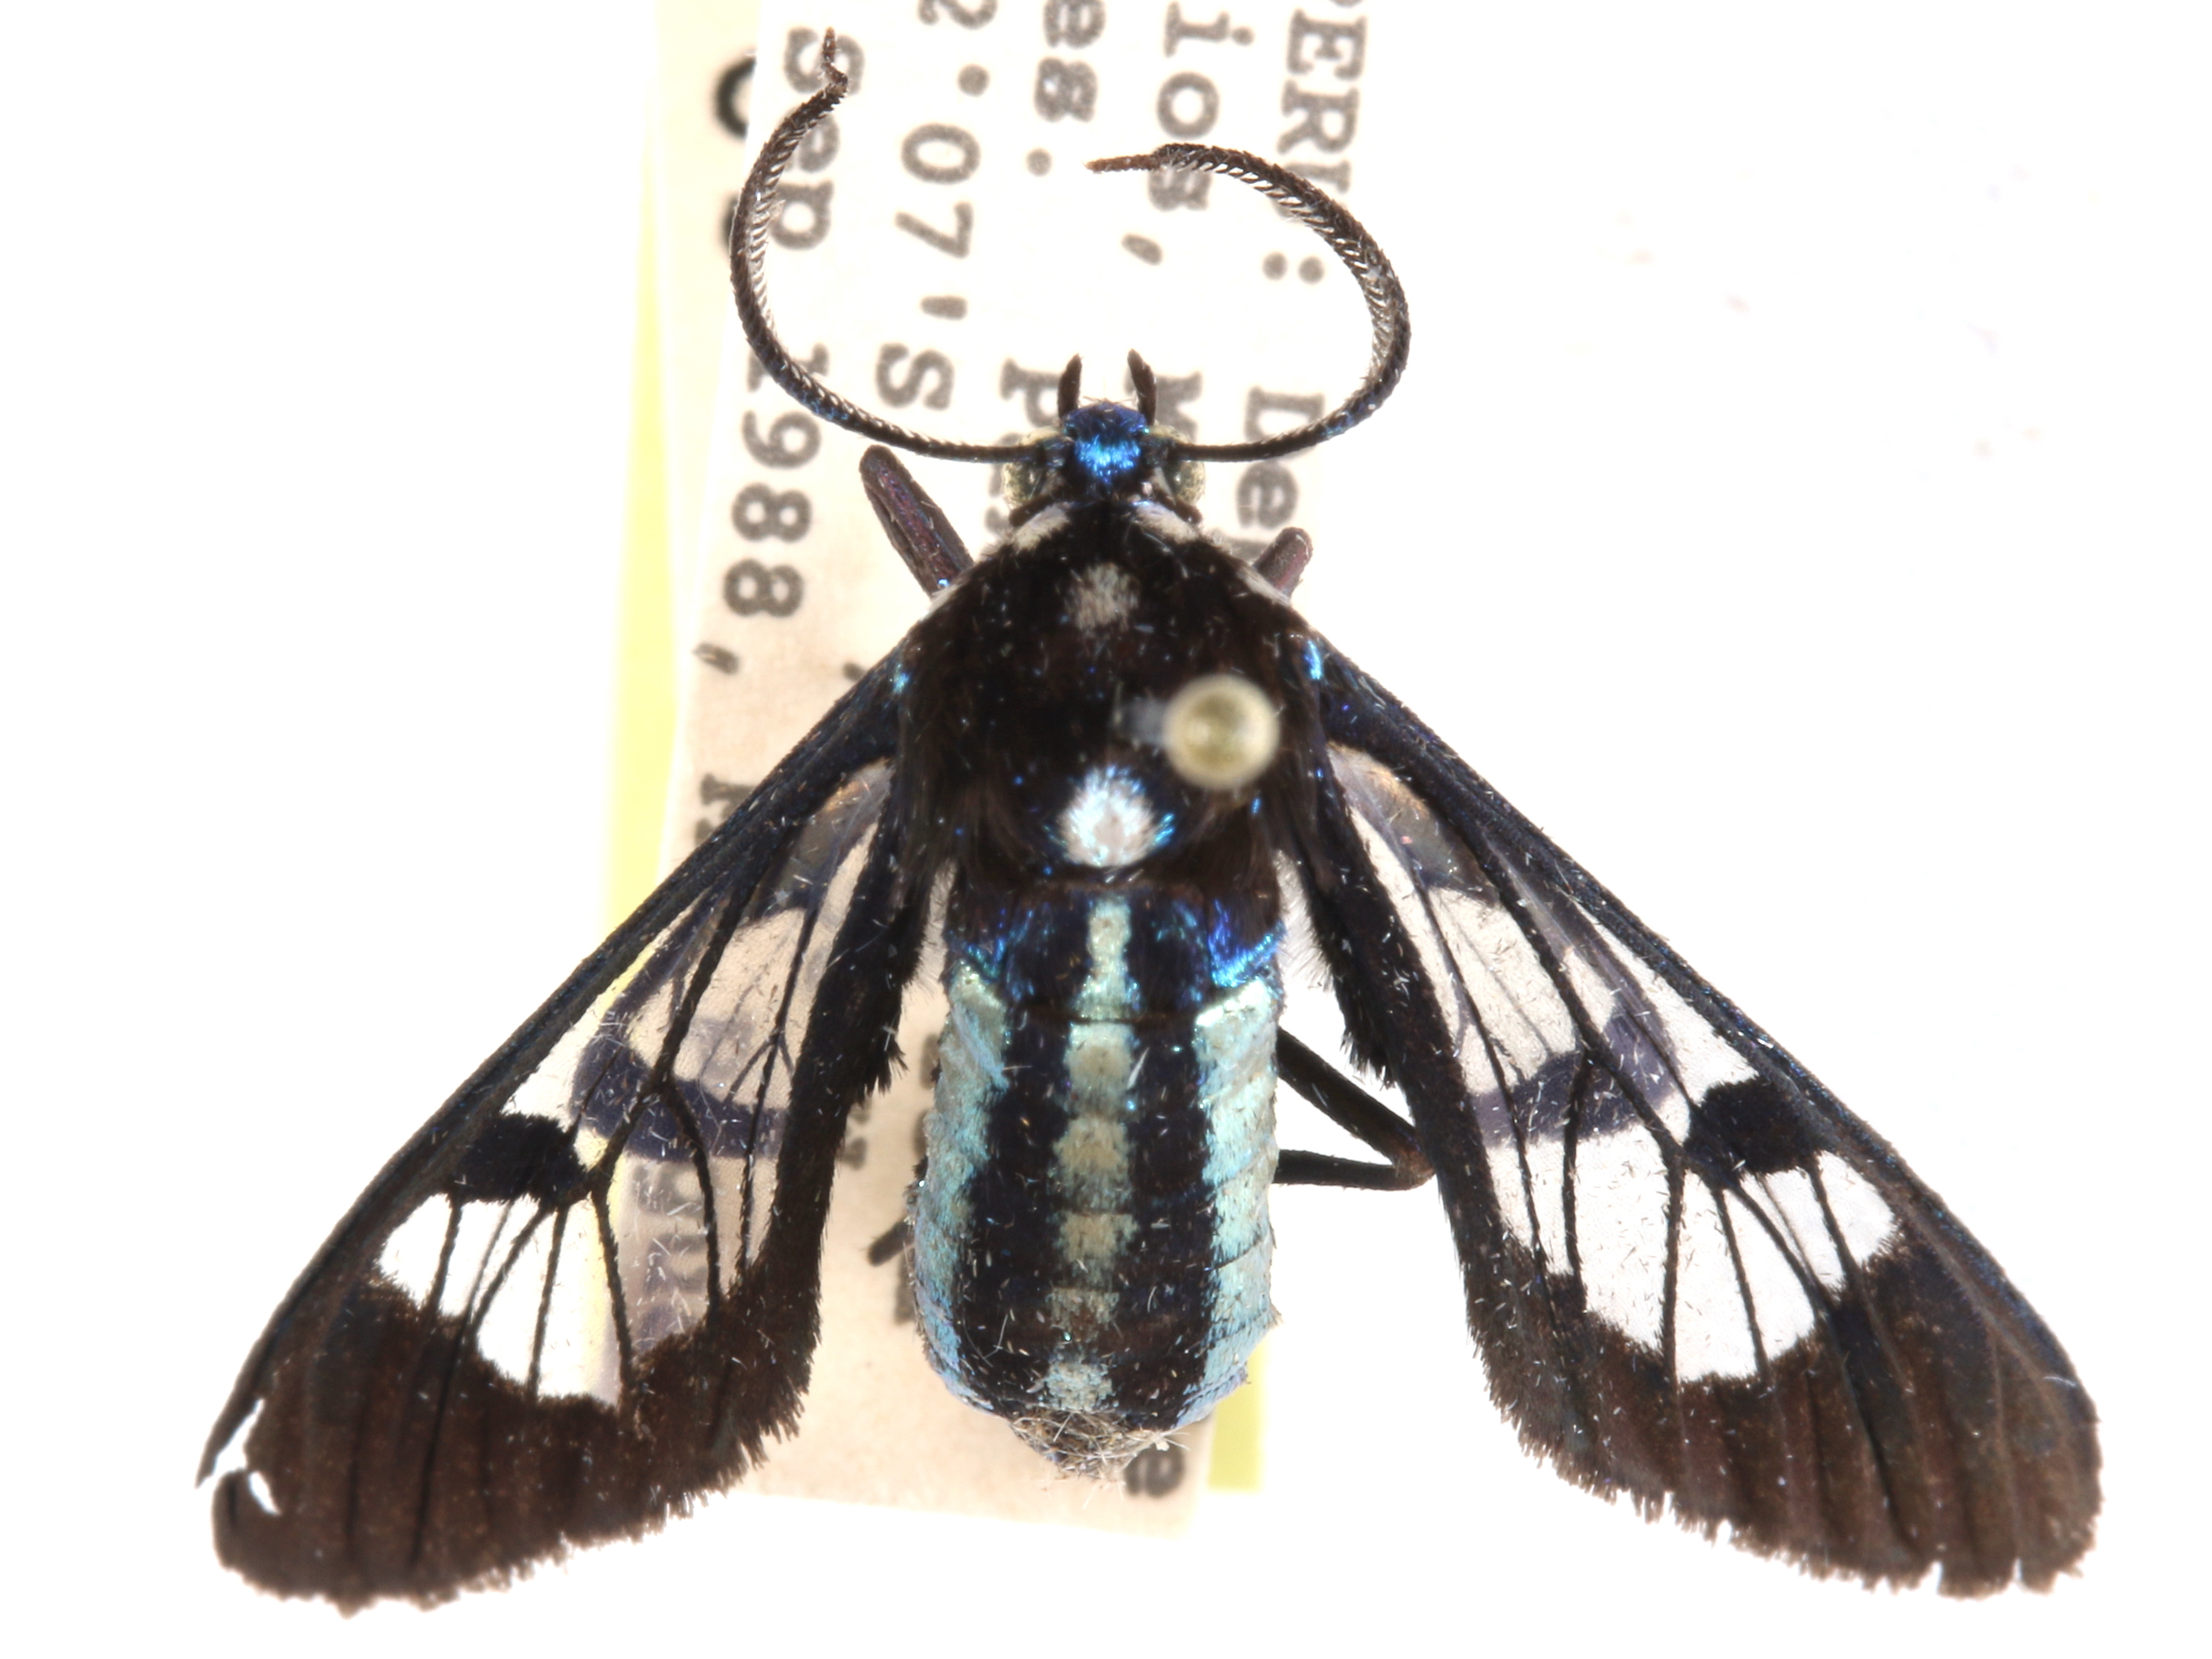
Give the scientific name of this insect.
Phoenicoprocta vacillans
